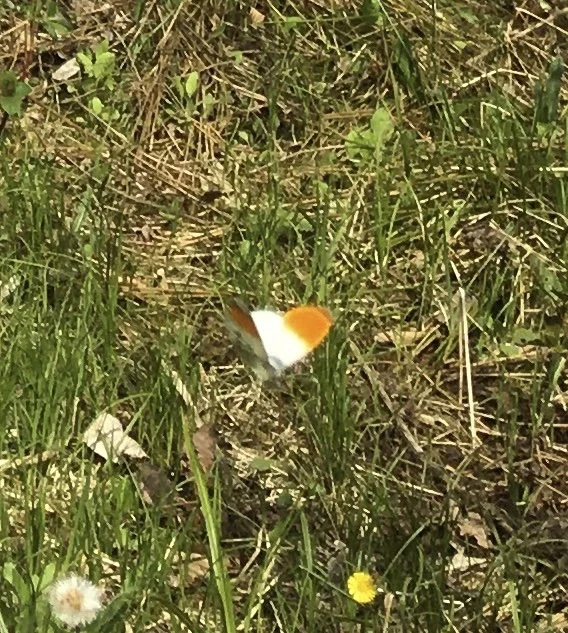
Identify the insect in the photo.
Anthocharis cardamines
